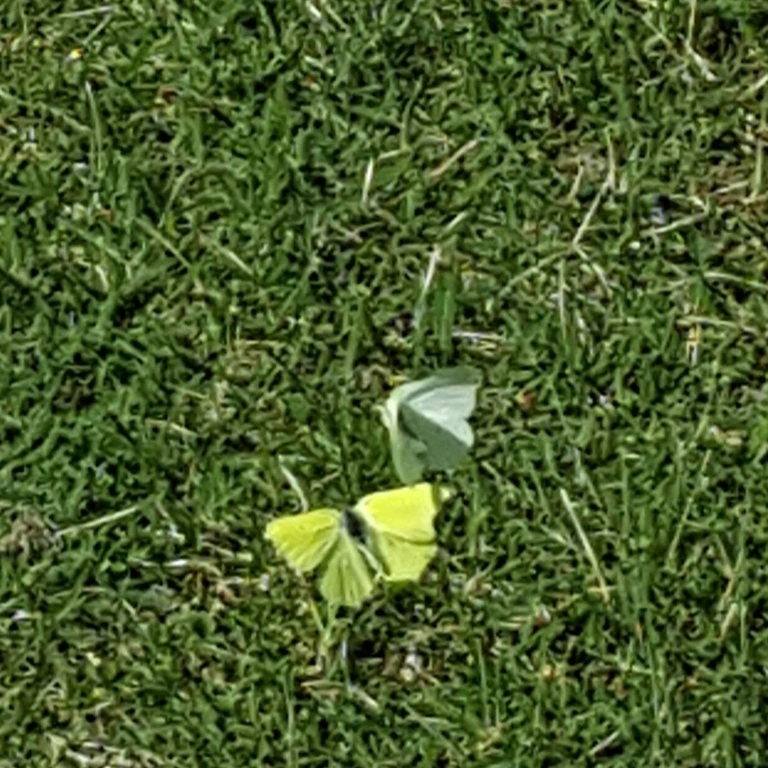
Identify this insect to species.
Gonepteryx rhamni
